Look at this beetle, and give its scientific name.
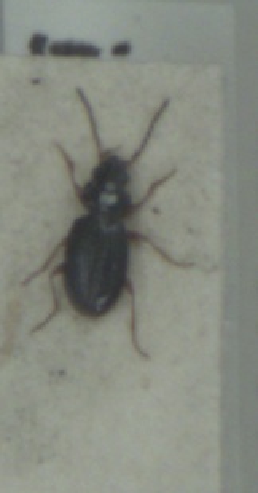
Bembidion gilvipes
